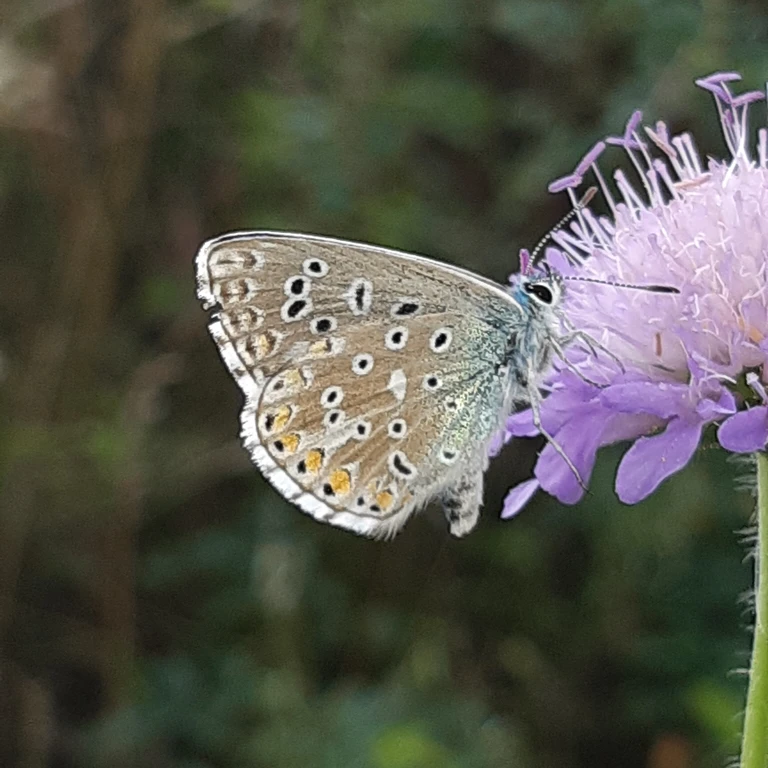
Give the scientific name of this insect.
Lysandra bellargus
